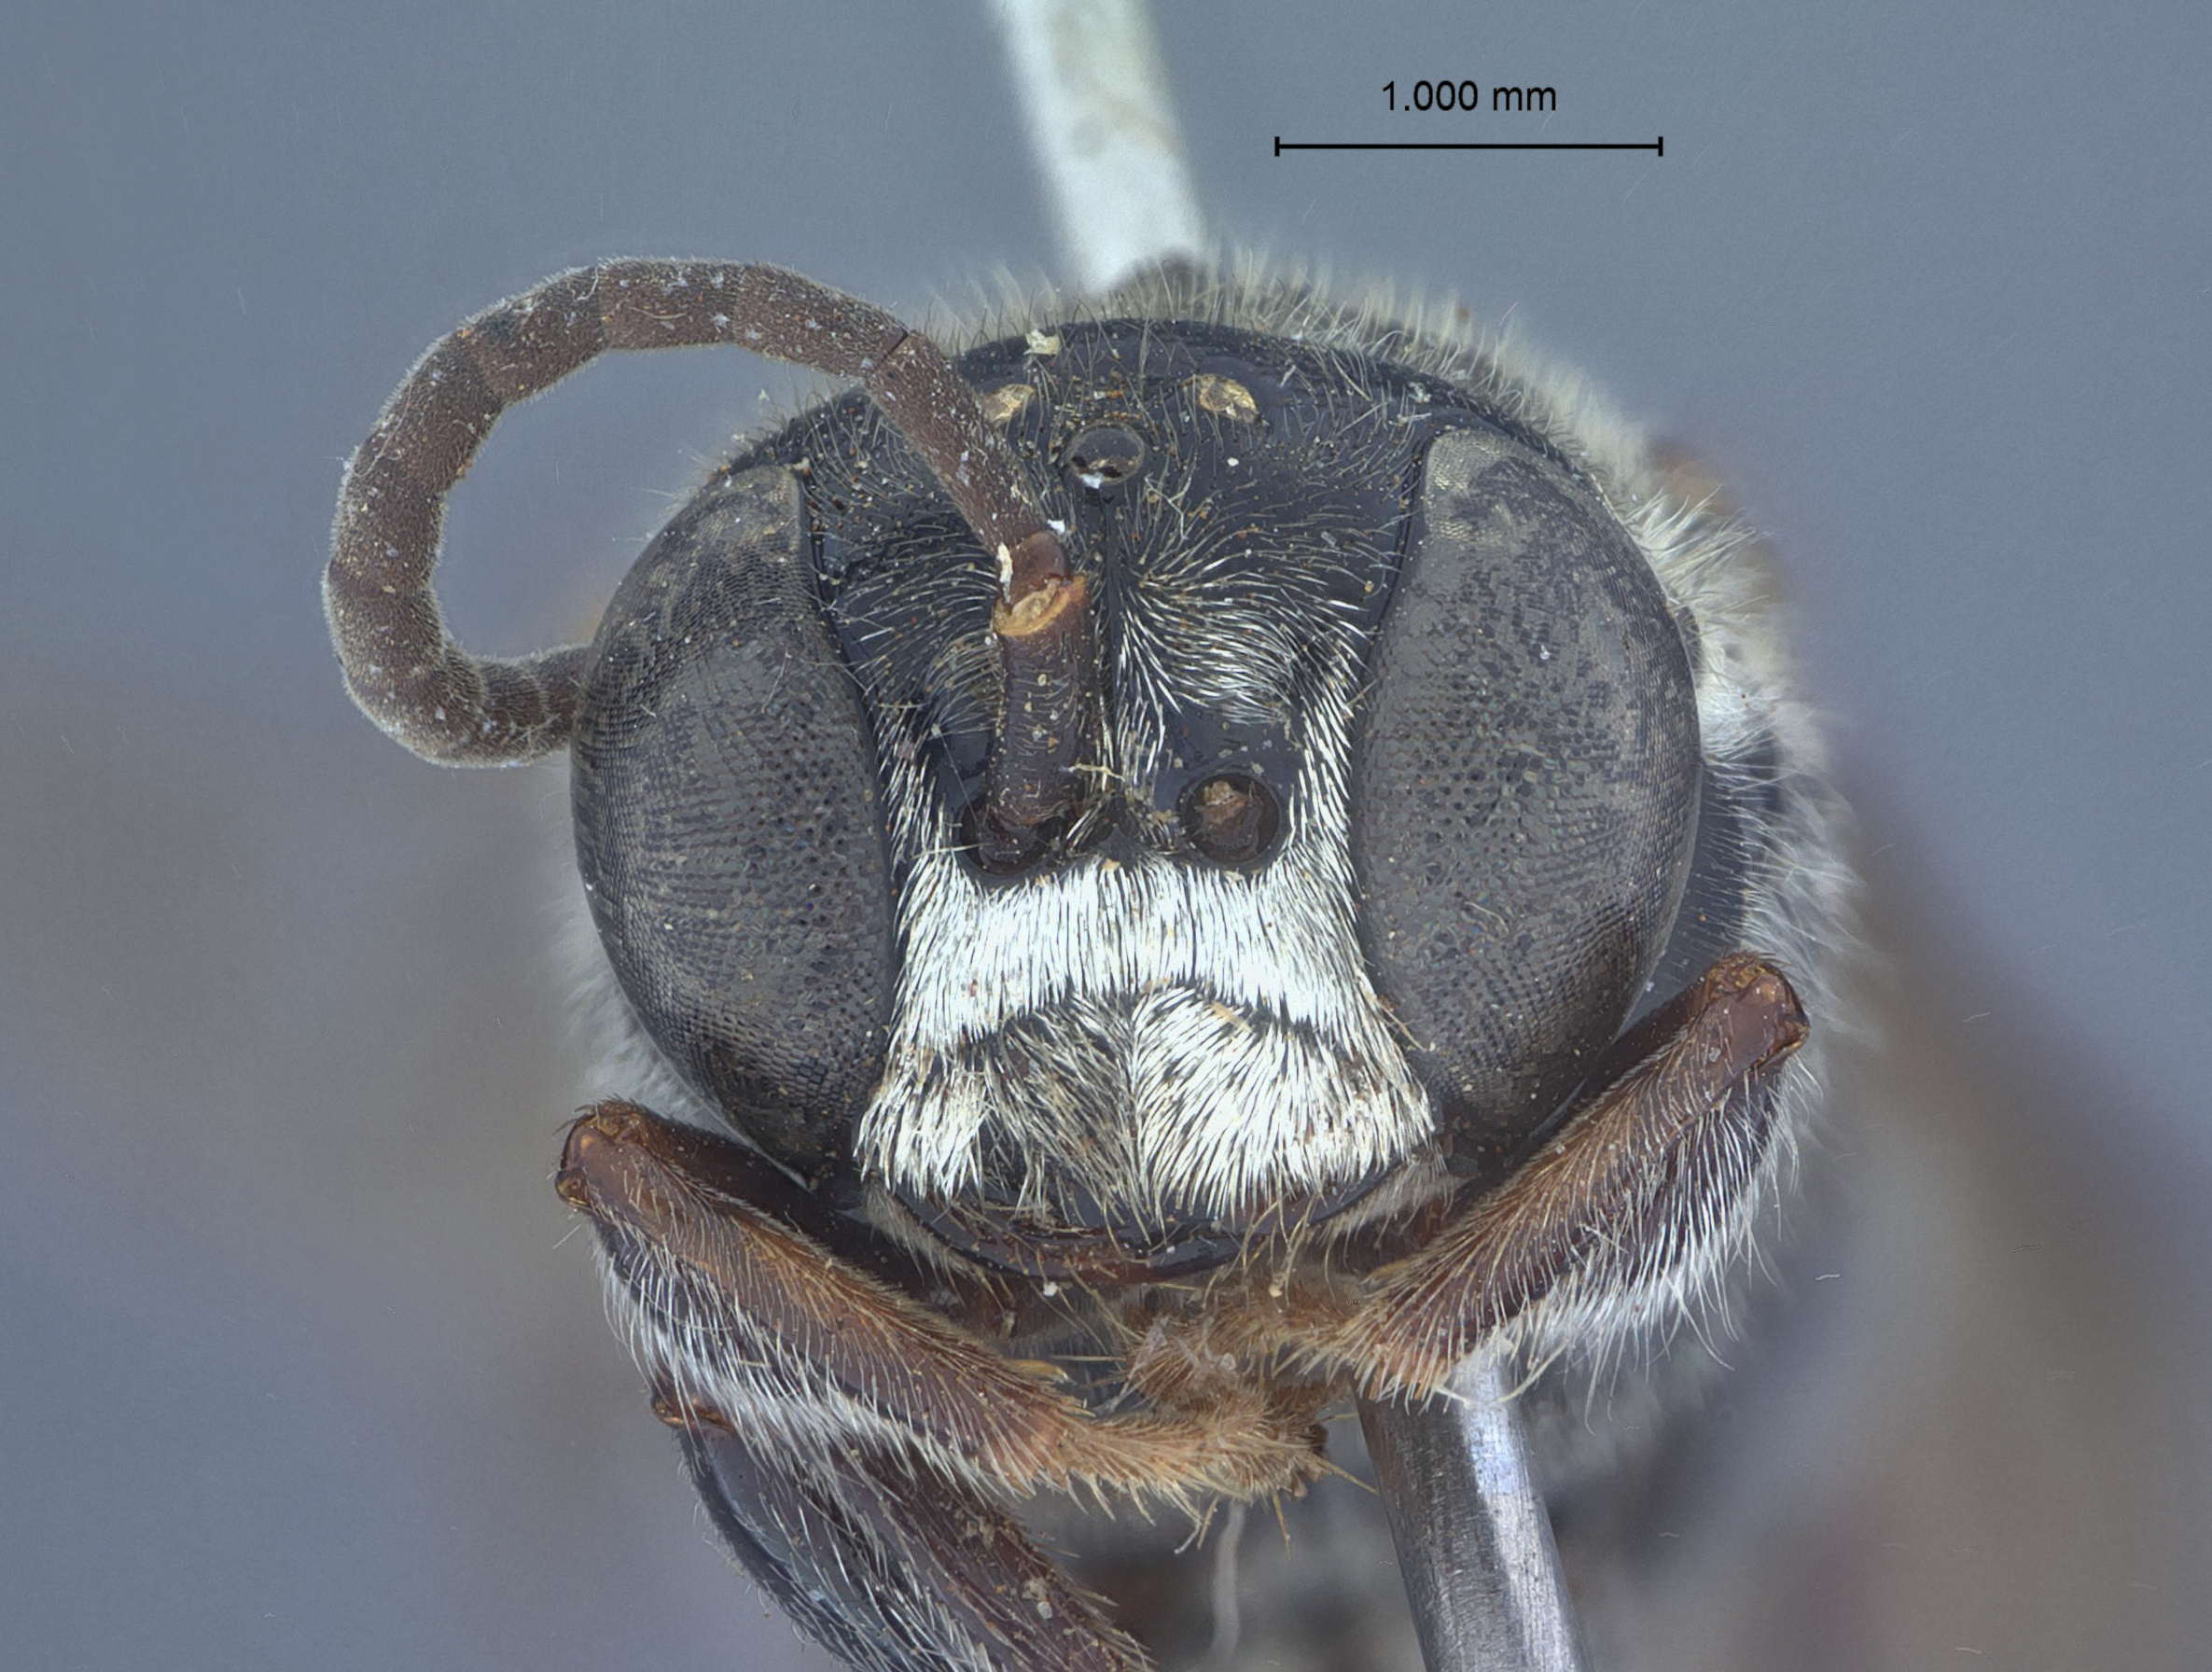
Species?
Psen koreanus
